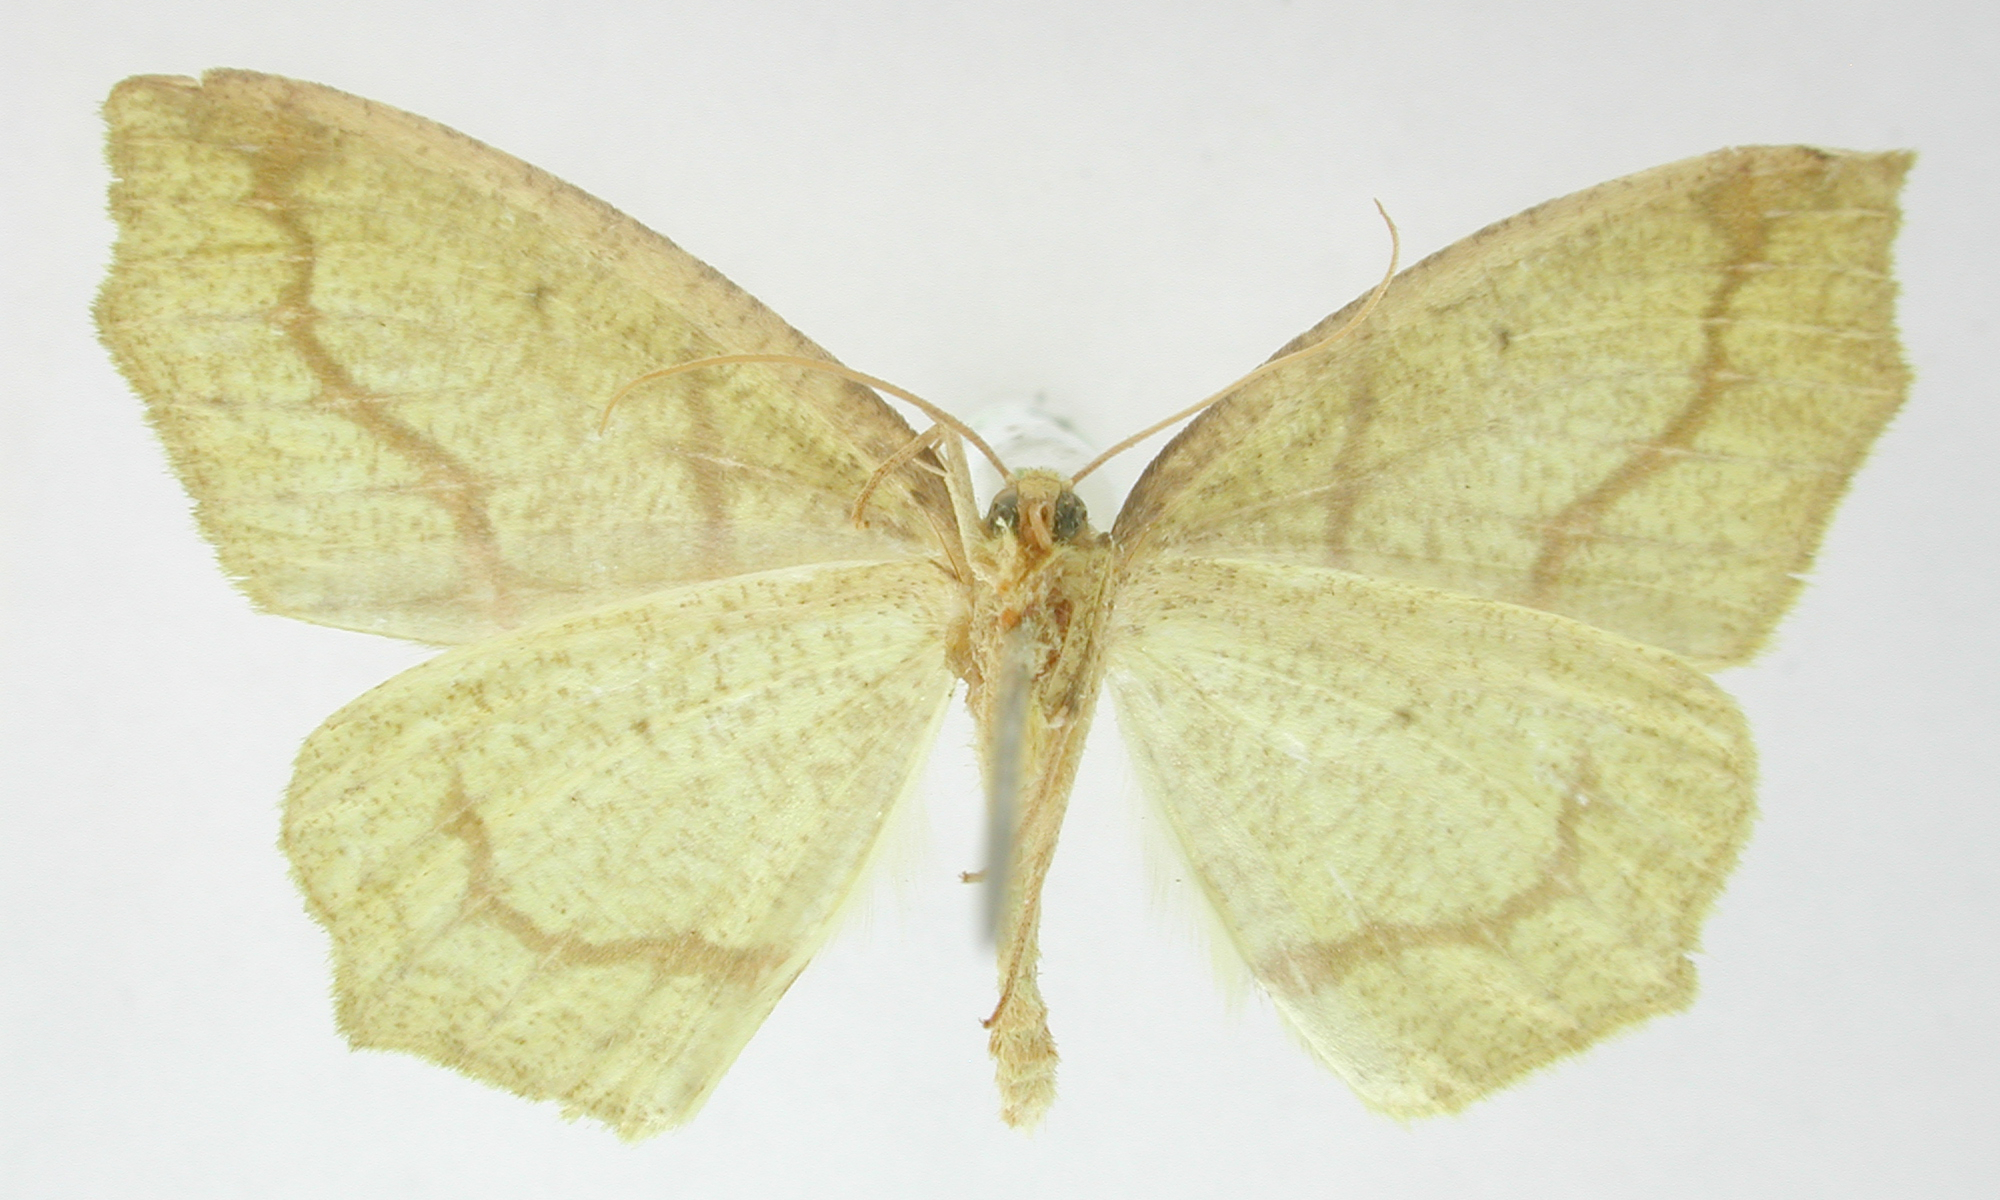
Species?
Heterolocha apricoides
